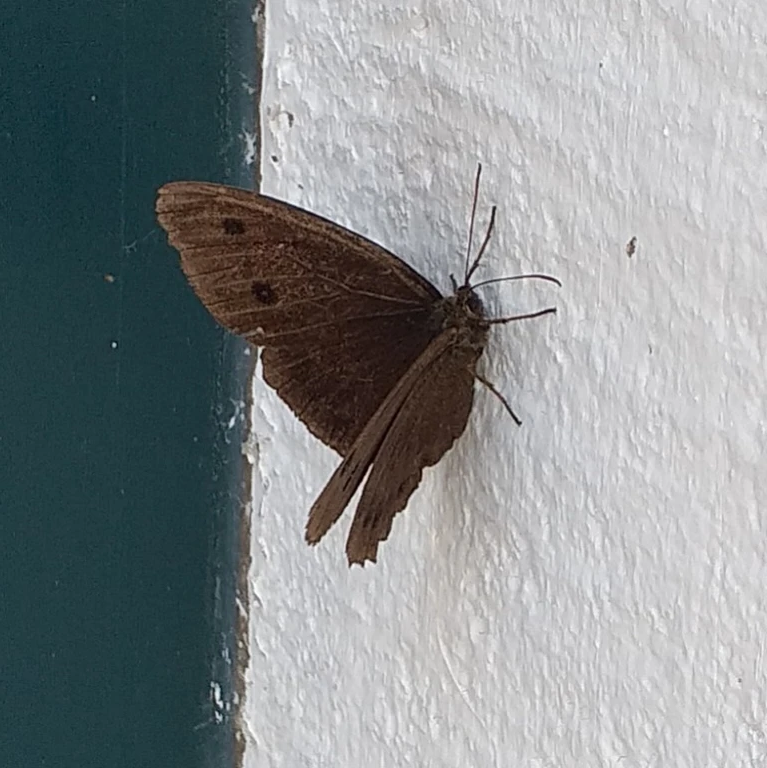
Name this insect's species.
Minois dryas
